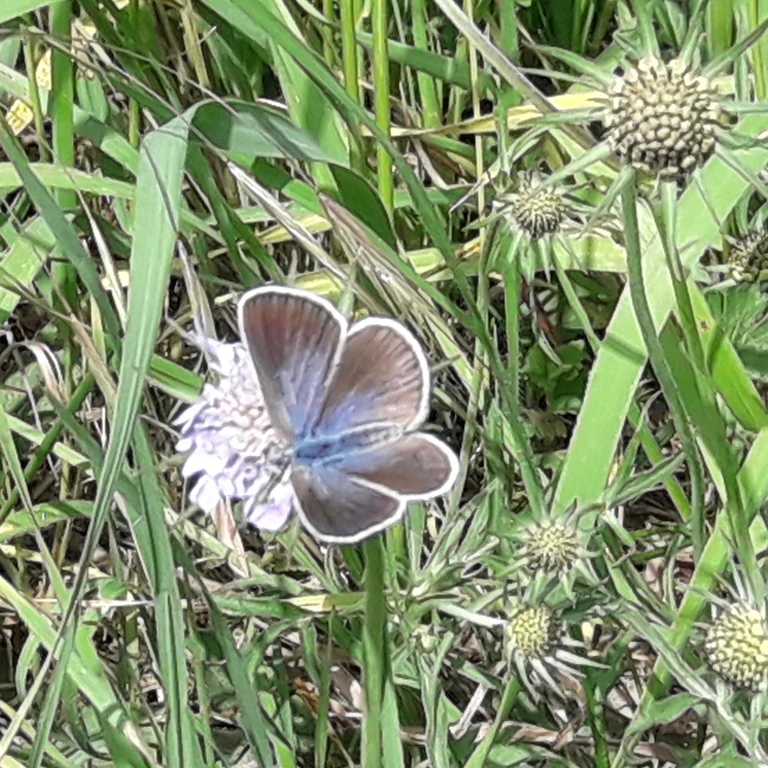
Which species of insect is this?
Glaucopsyche alexis
